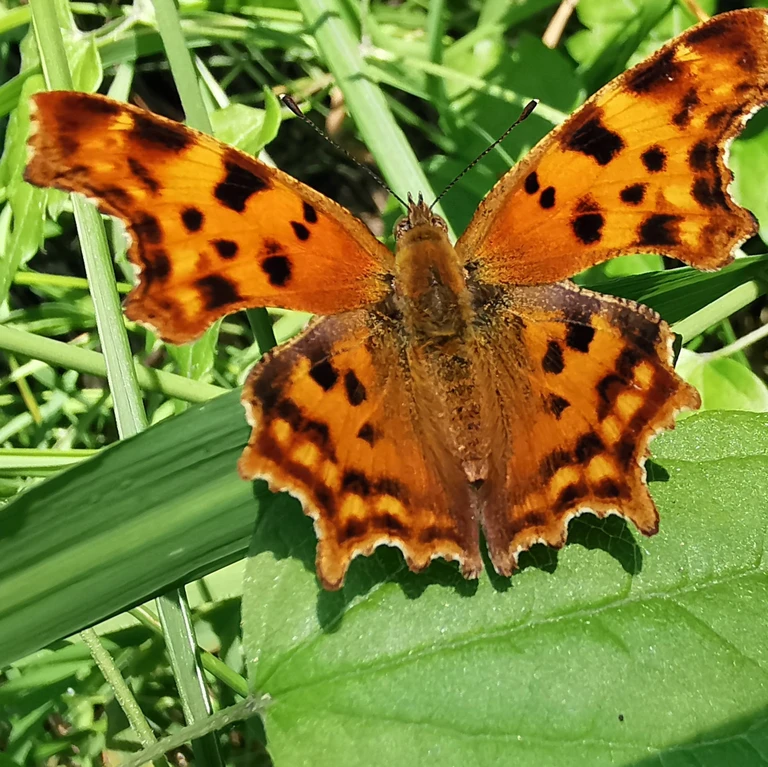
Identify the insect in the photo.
Polygonia c-album
